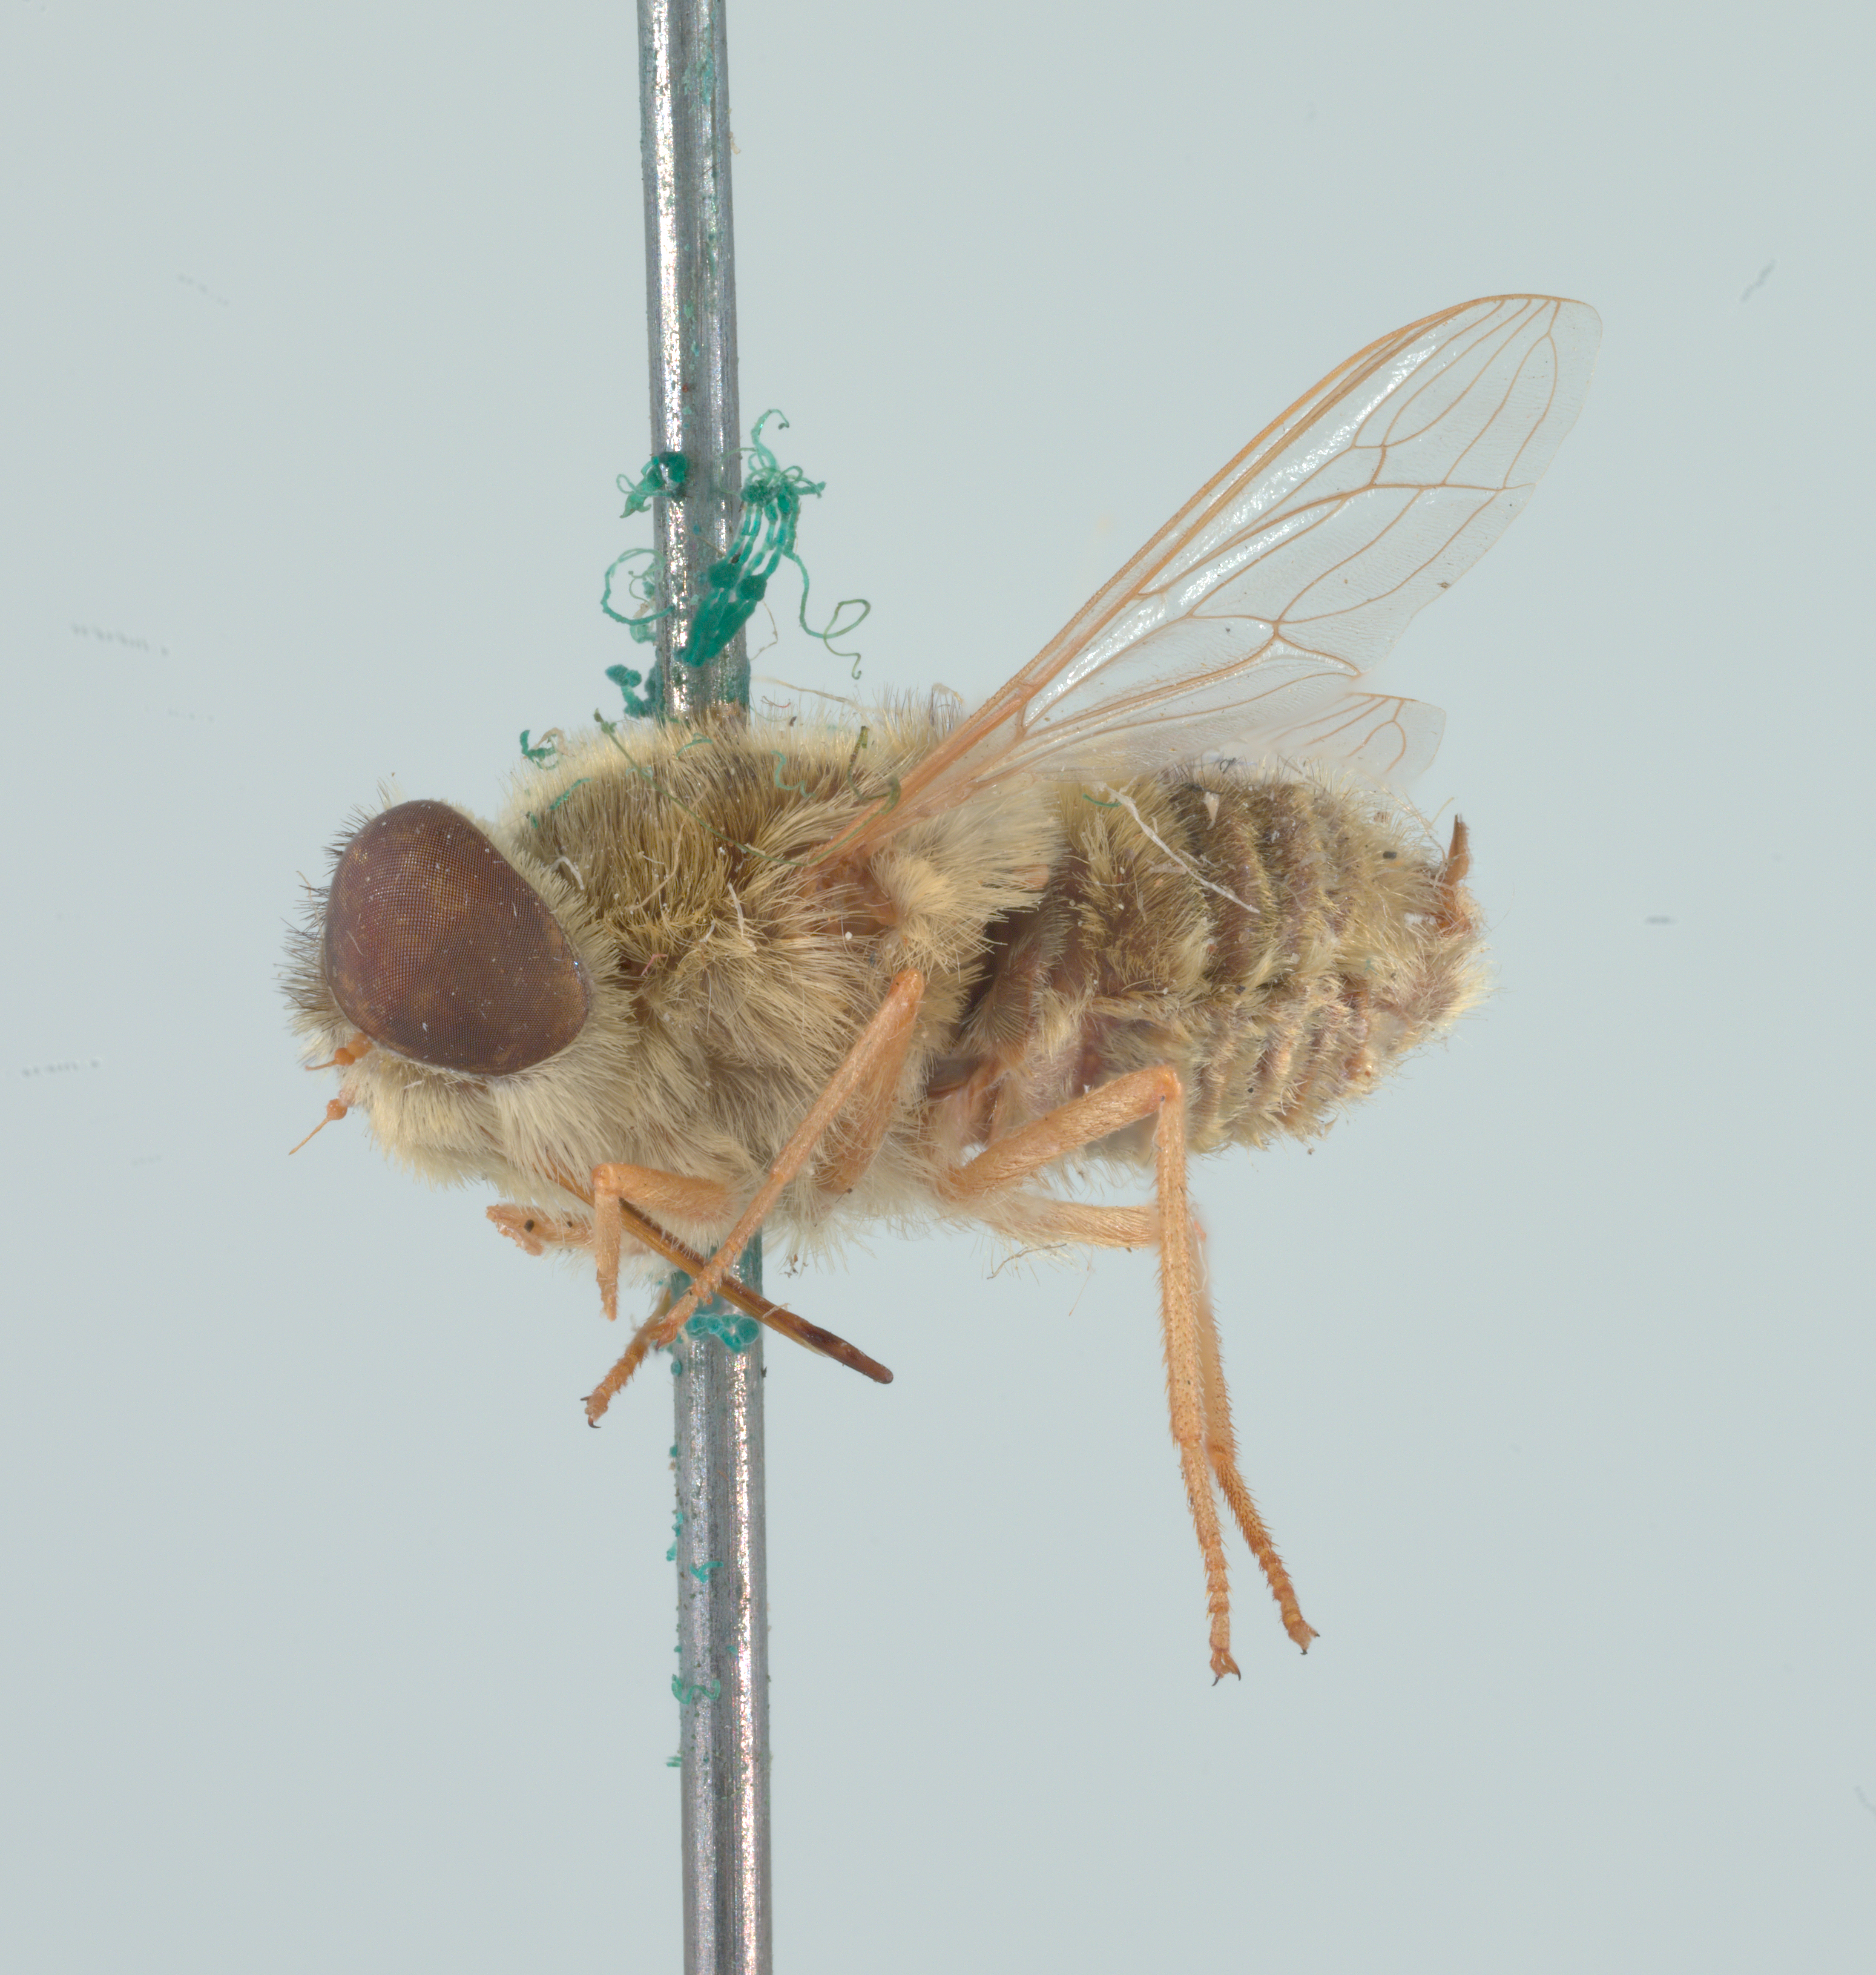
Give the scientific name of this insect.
Neorhynchocephalus sackenii
